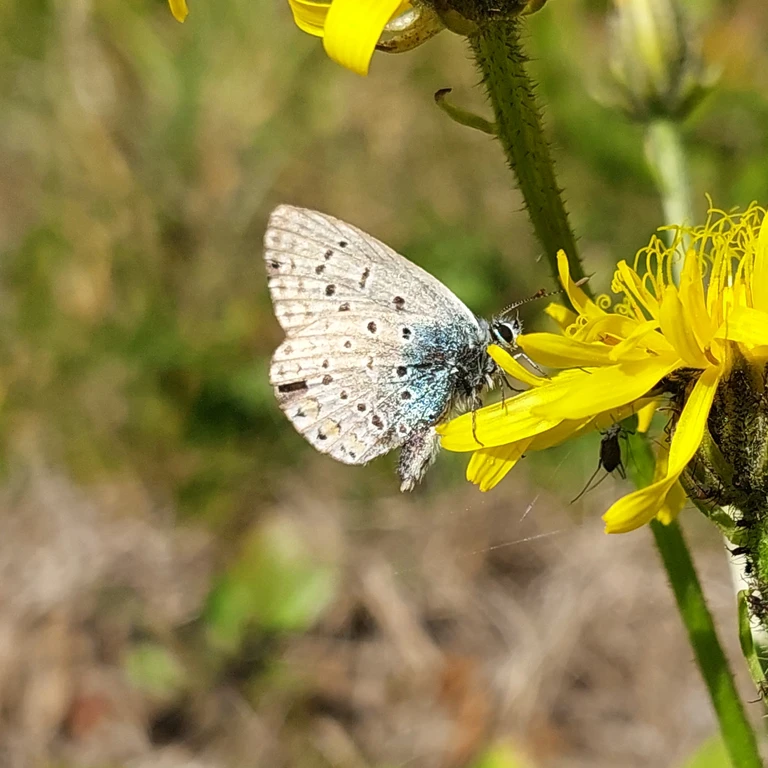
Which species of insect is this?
Polyommatus icarus
